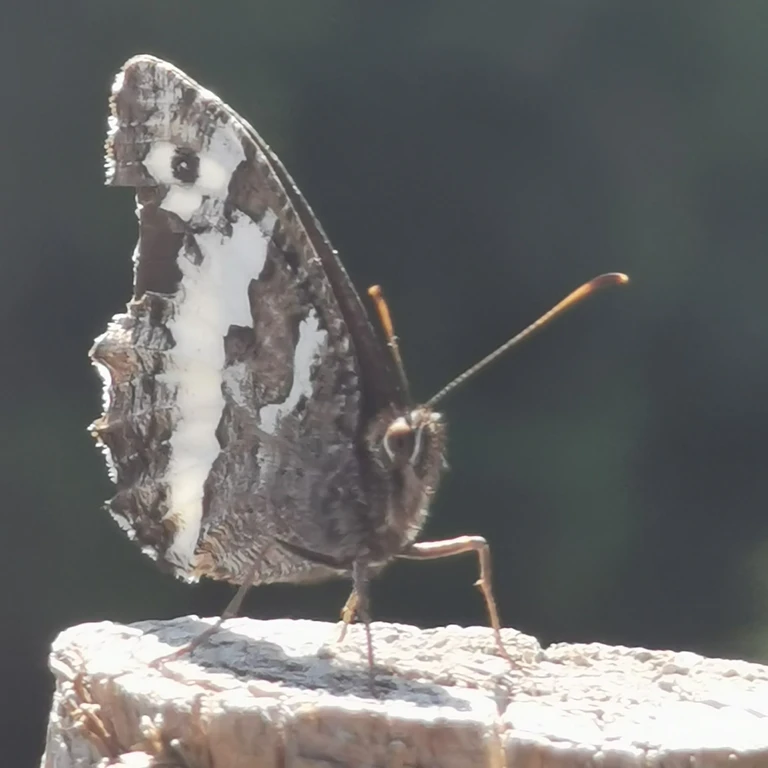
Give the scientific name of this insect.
Brintesia circe
